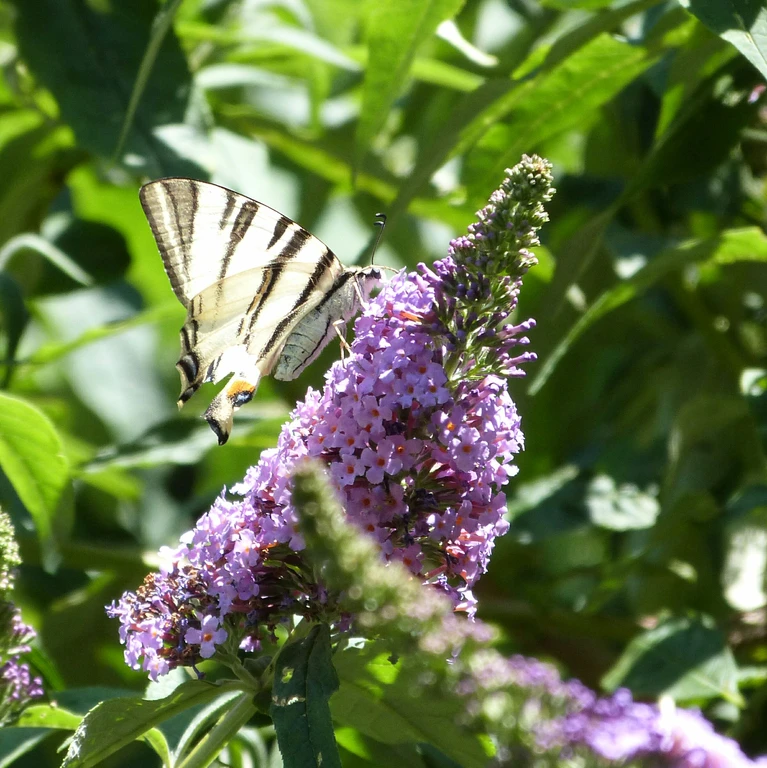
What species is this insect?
Iphiclides podalirius
